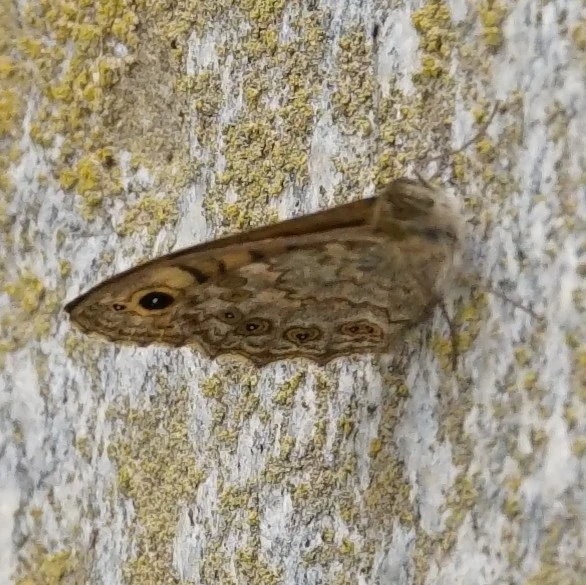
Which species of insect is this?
Lasiommata megera (also Pararge megera)
